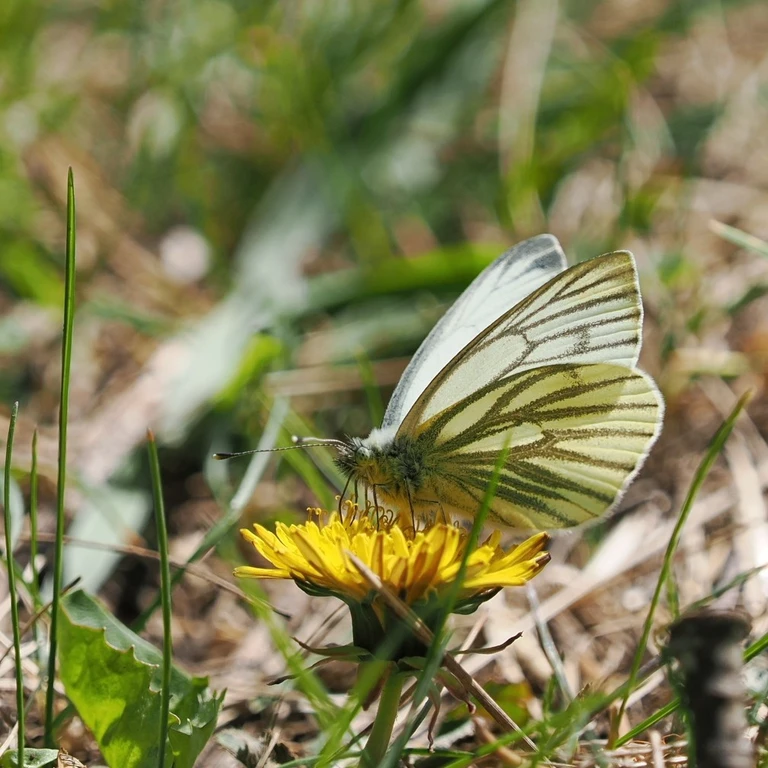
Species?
Pieris napi
